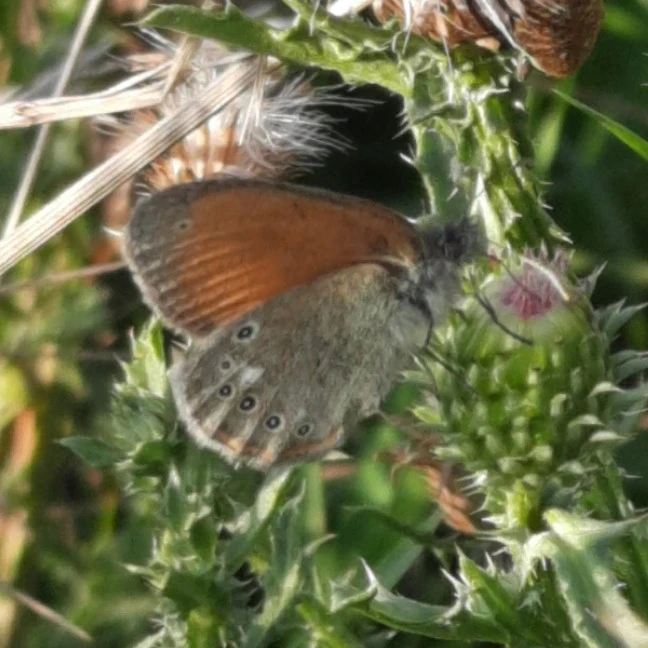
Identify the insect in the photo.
Coenonympha glycerion (also Coenonympha iphis)
